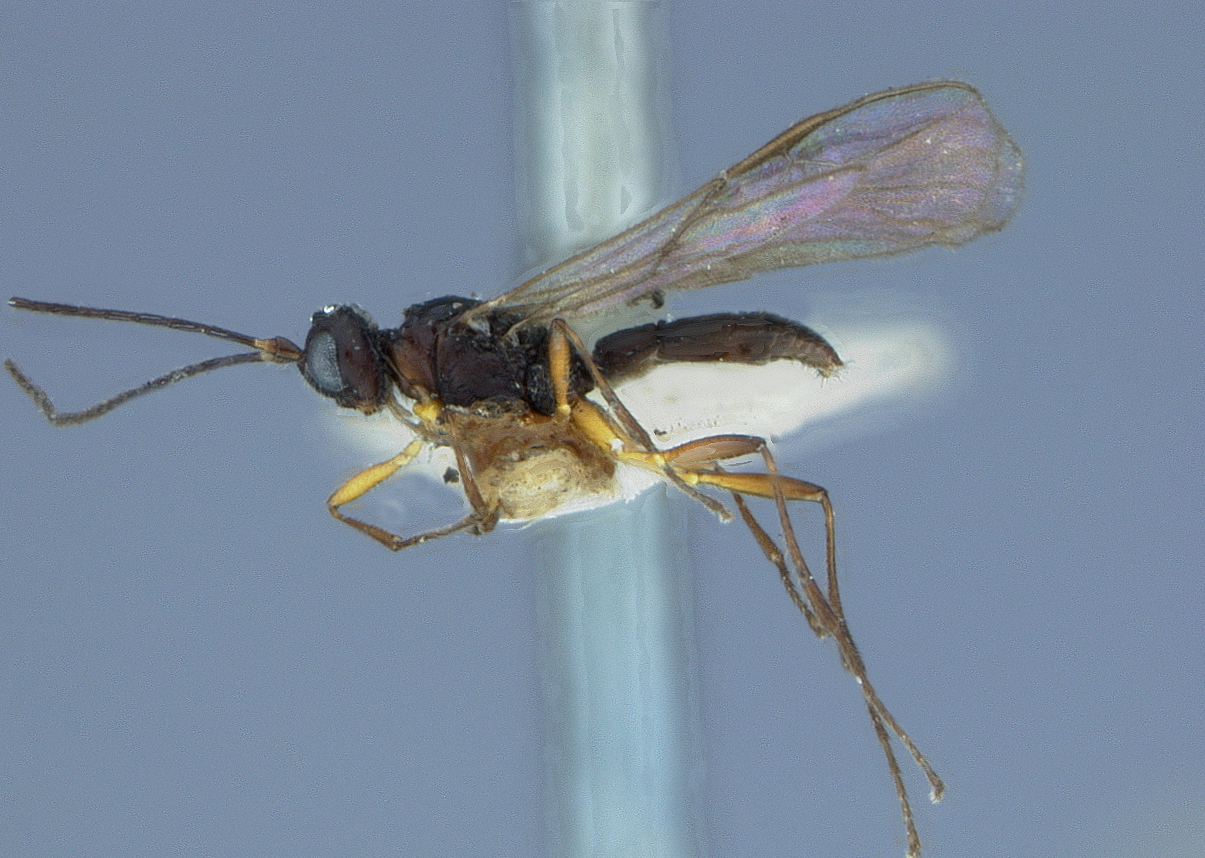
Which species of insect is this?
Clinocentrus niger
